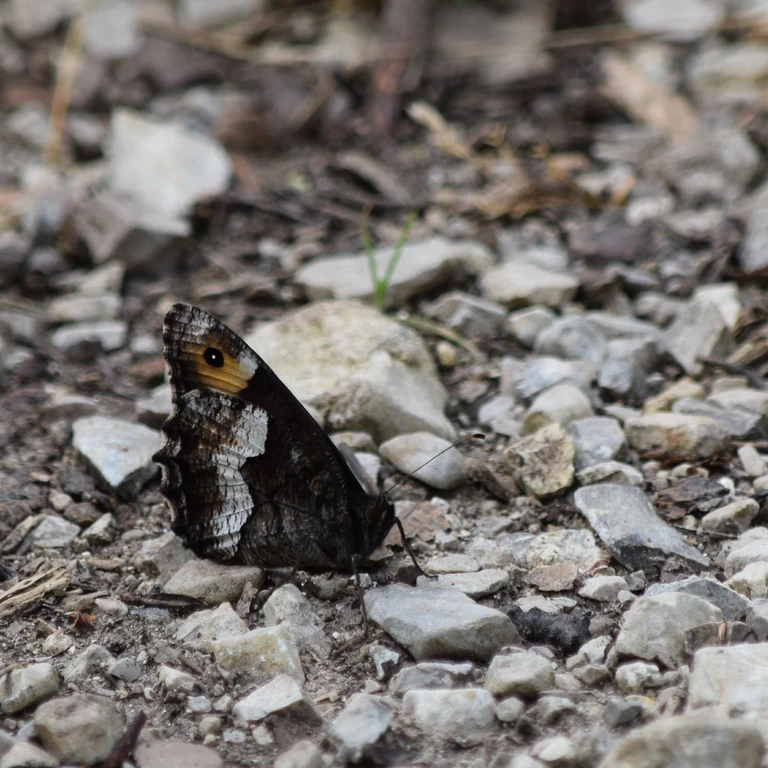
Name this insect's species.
Hipparchia alcyone
